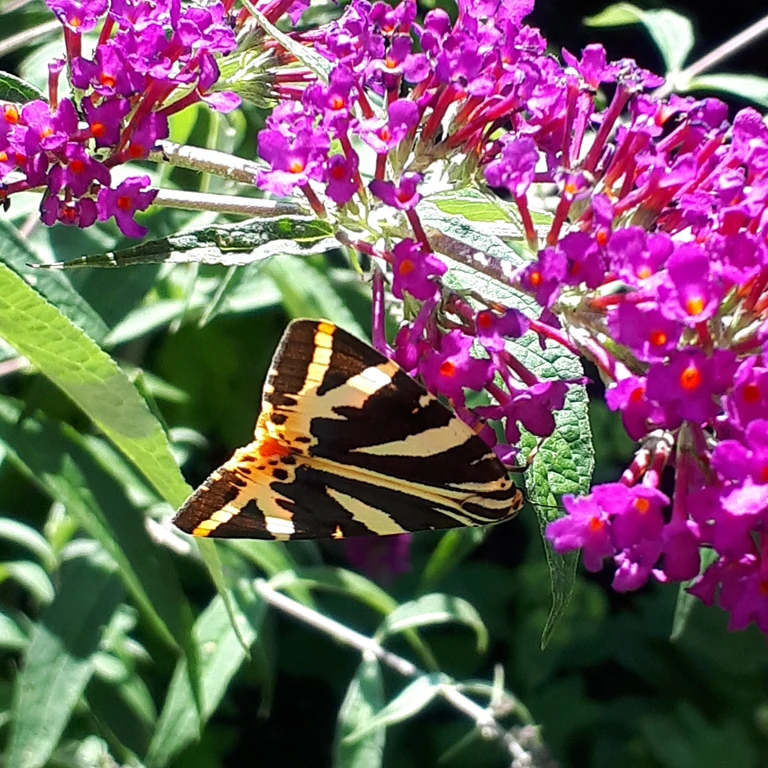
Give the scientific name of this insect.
Euplagia quadripunctaria
